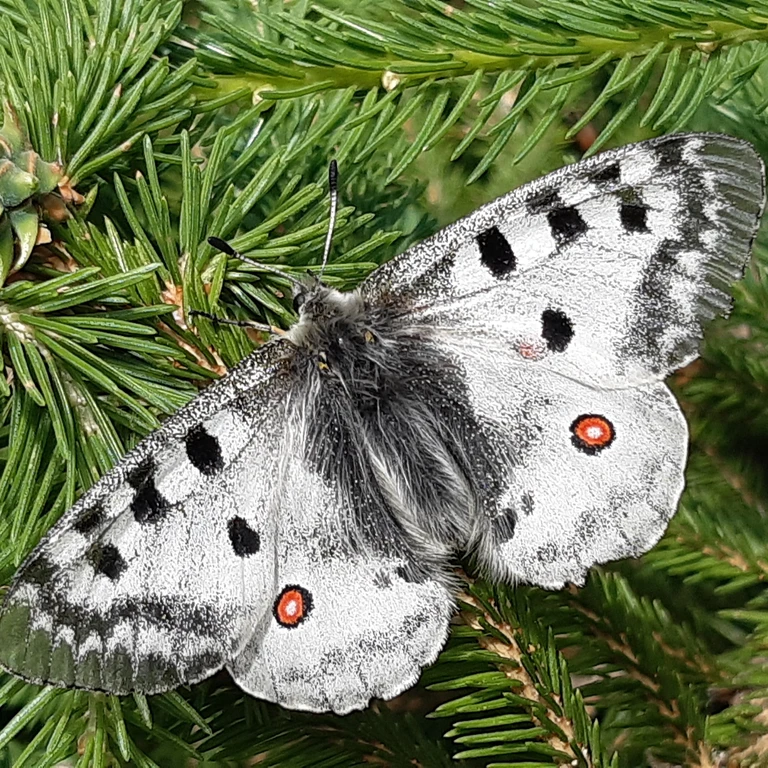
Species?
Parnassius apollo
